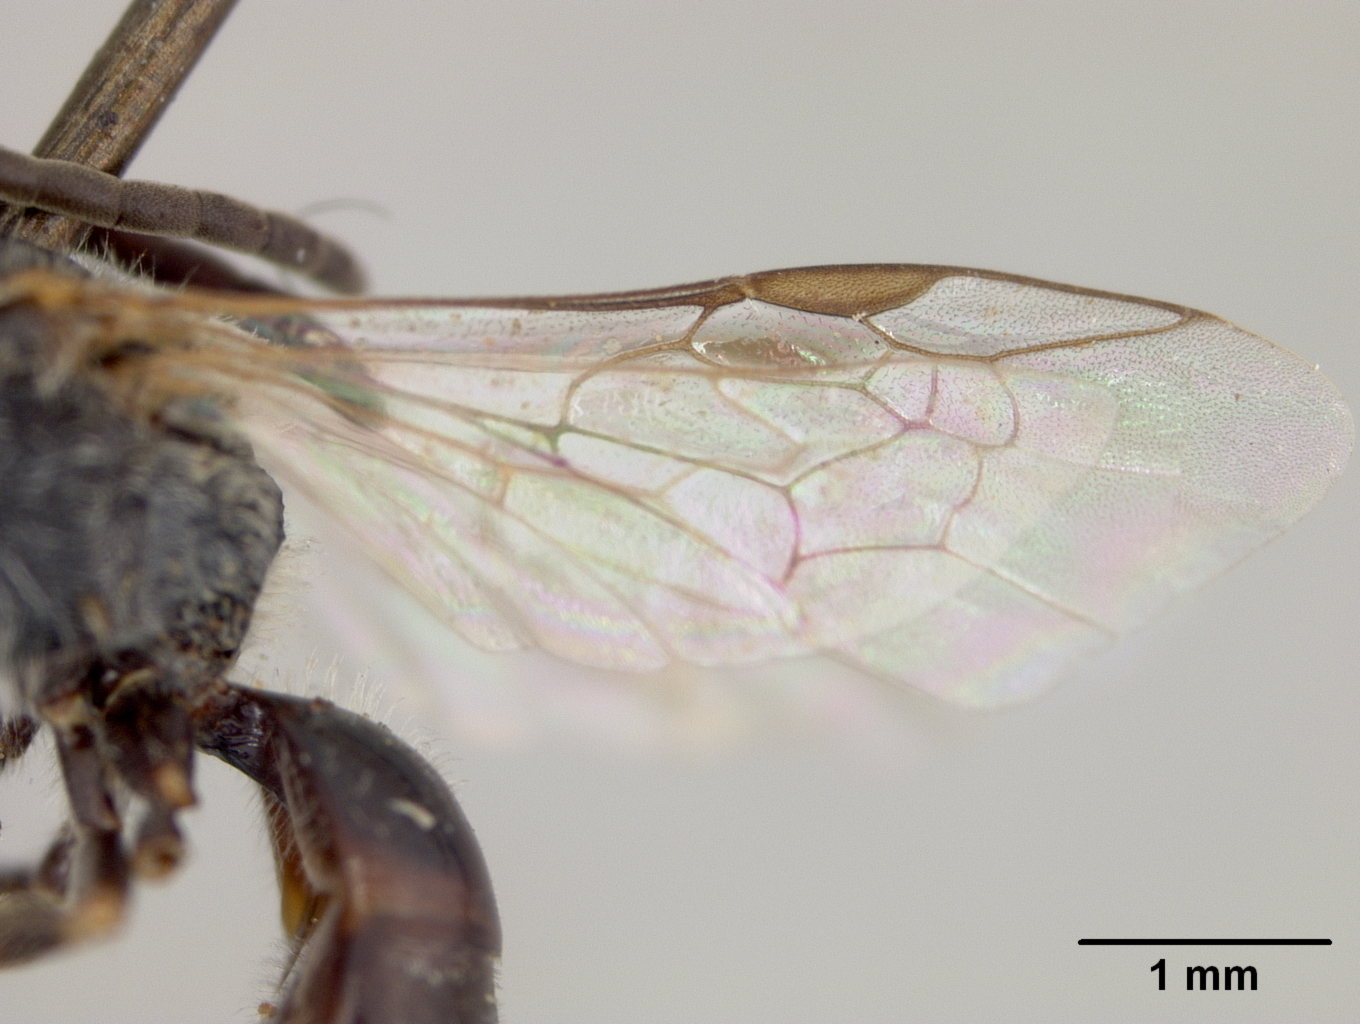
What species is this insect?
Halictus shishkini
